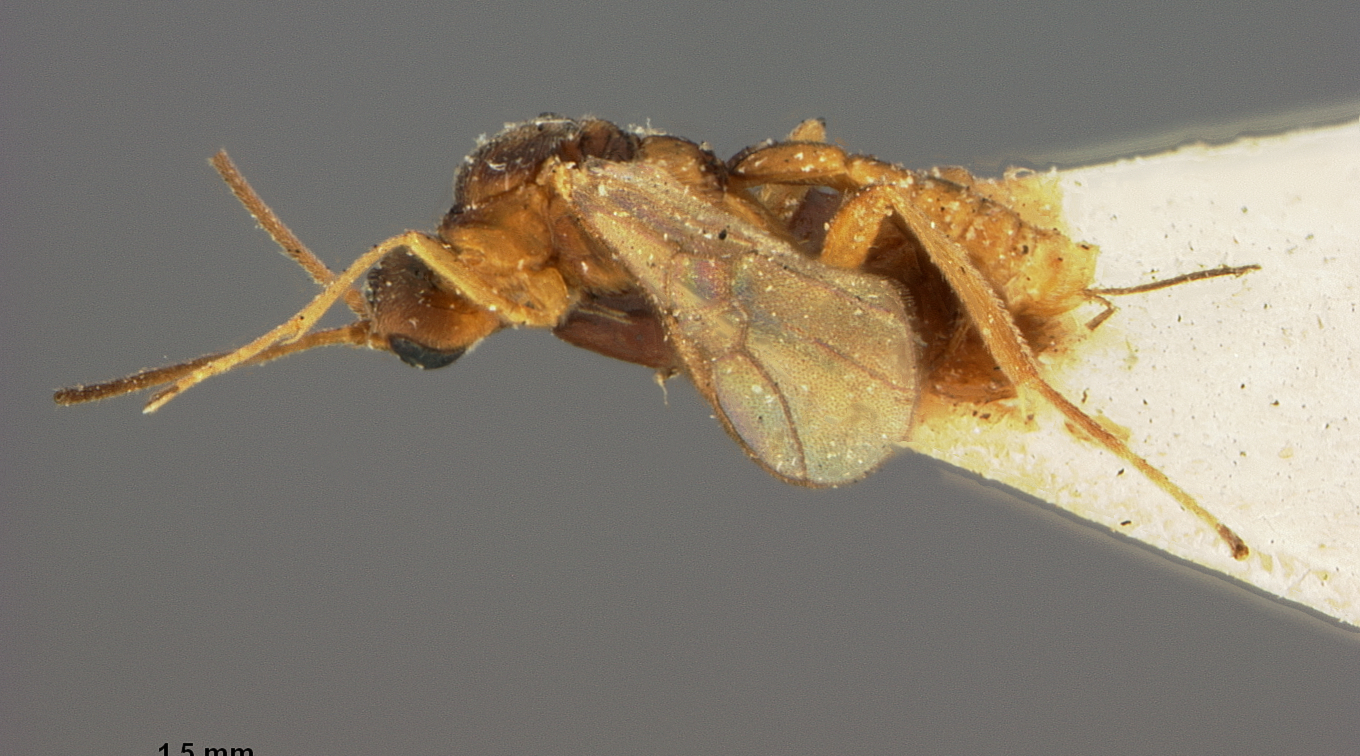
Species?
Ganychorus gelechiae
